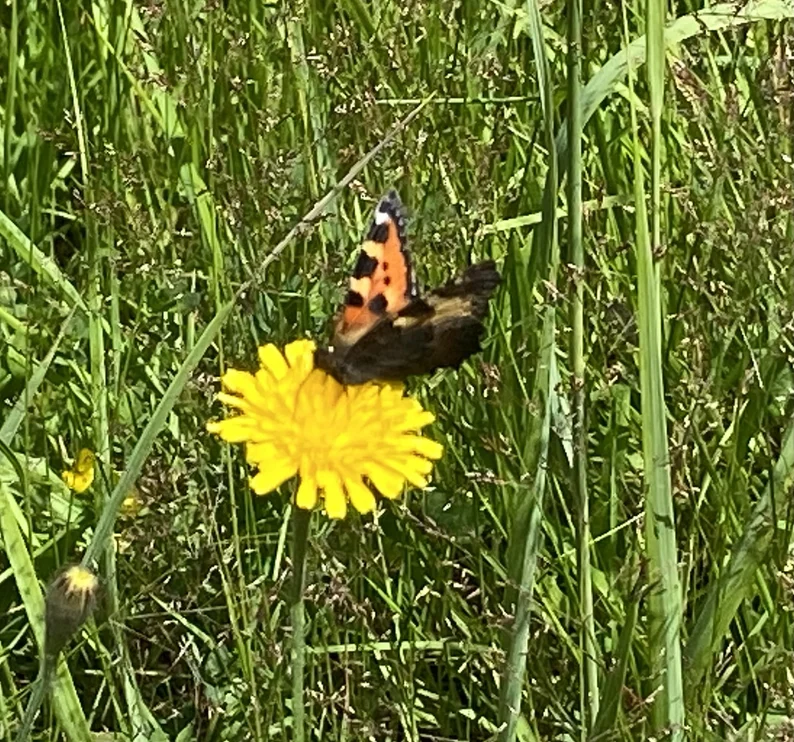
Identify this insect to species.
Aglais urticae
